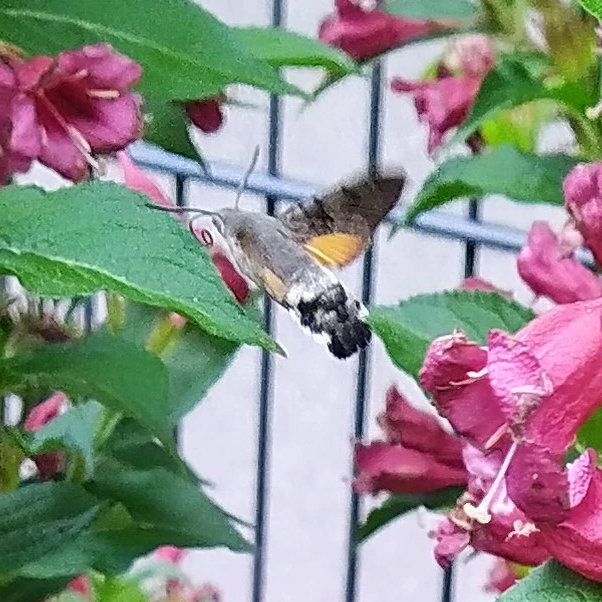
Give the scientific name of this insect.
Macroglossum stellatarum
